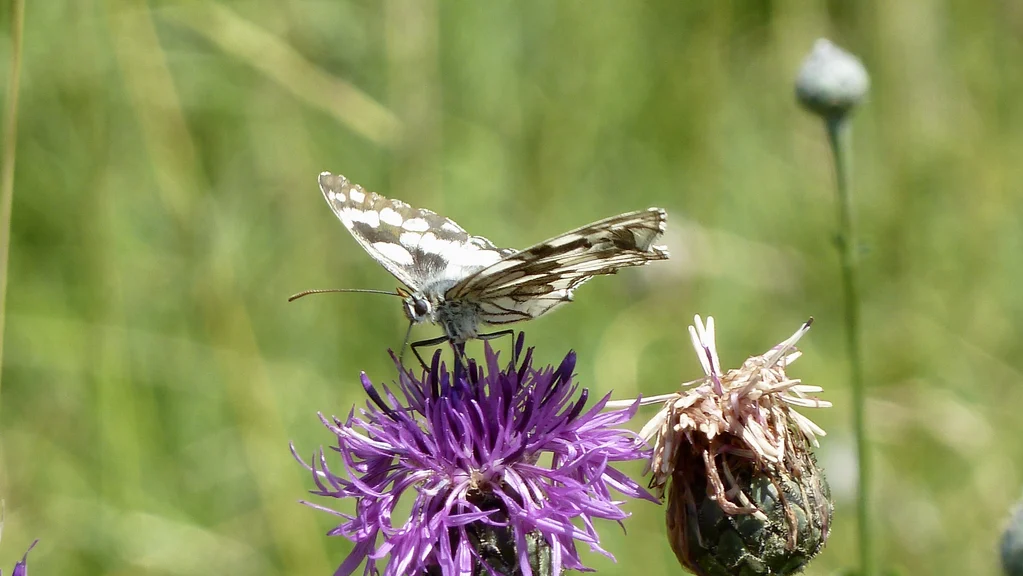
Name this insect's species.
Melanargia galathea
